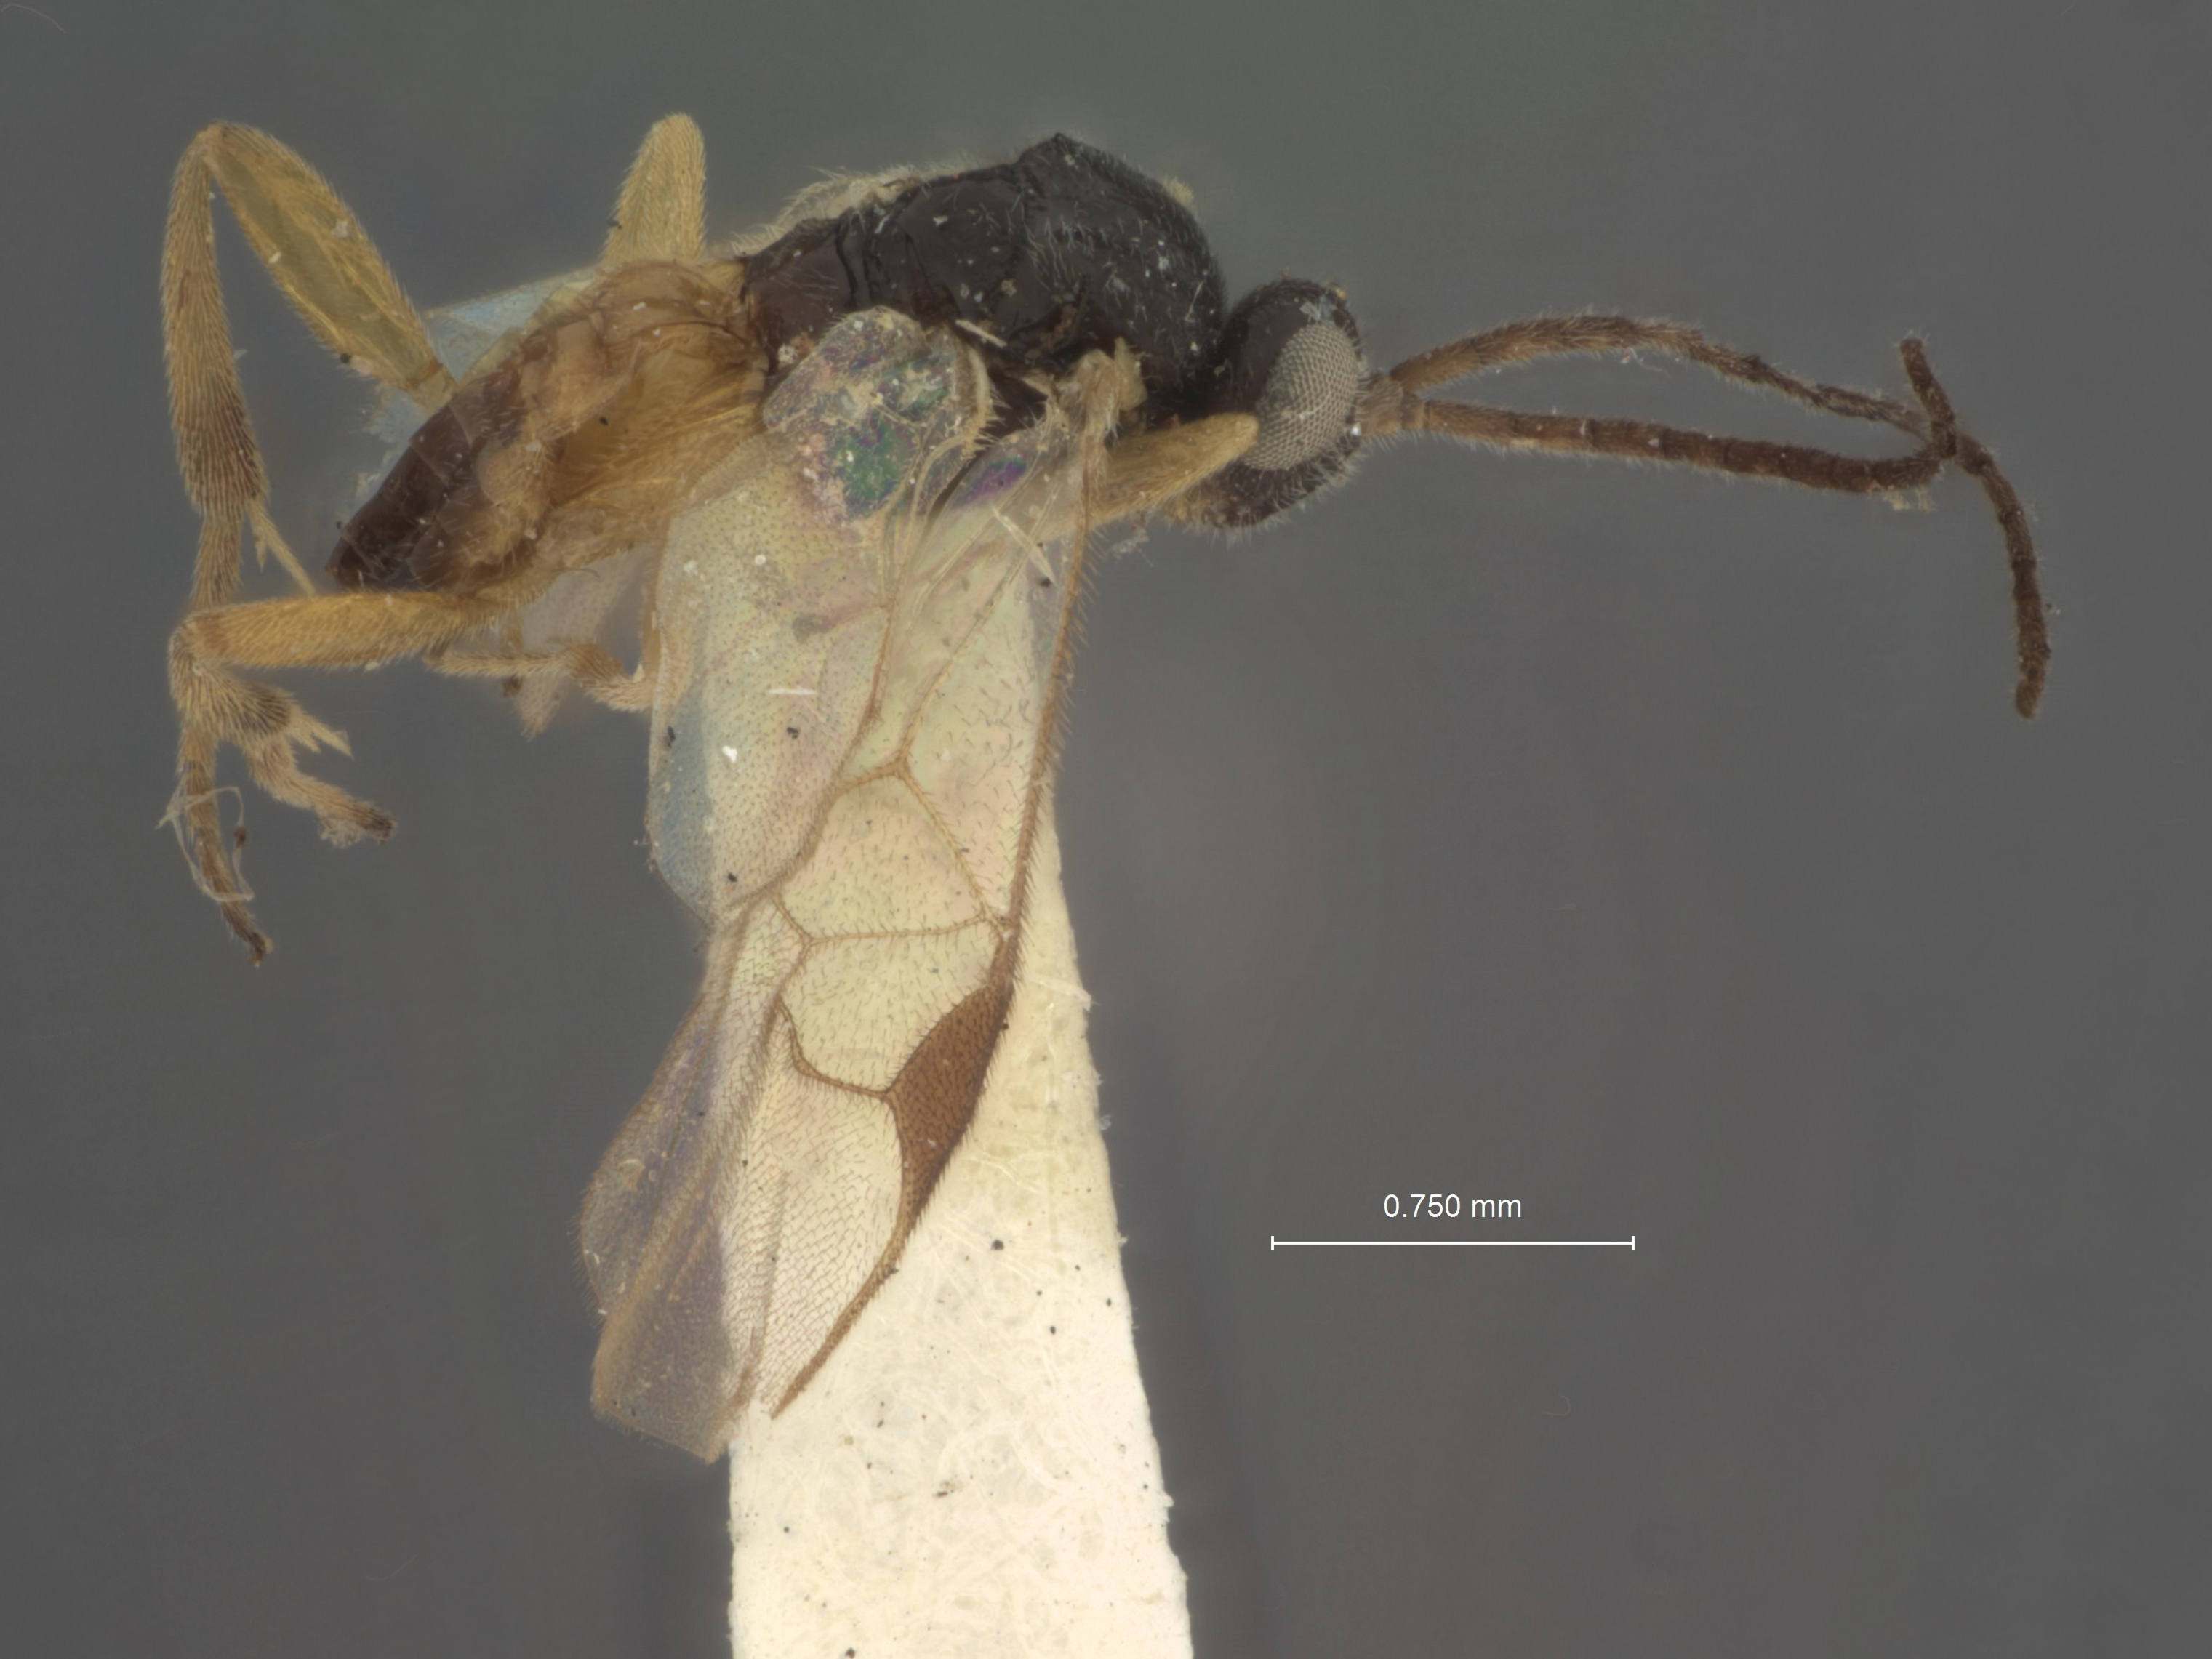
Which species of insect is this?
Apanteles papilionis
